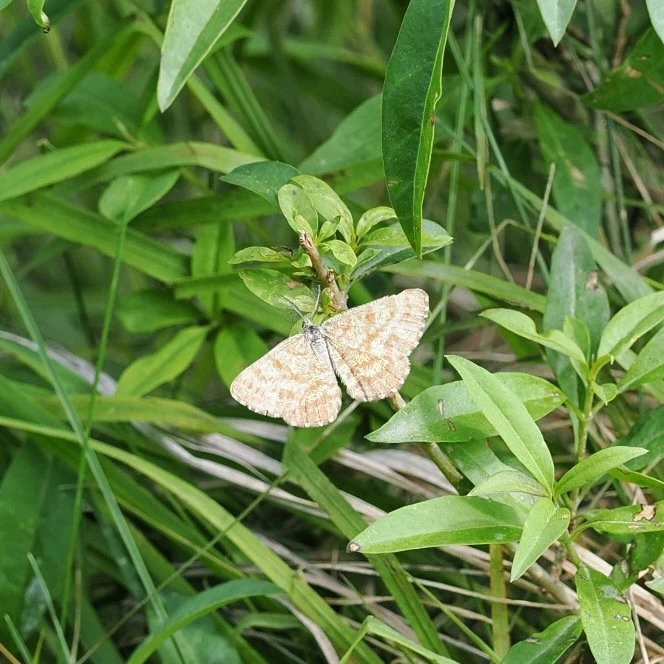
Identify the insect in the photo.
Ematurga atomaria
